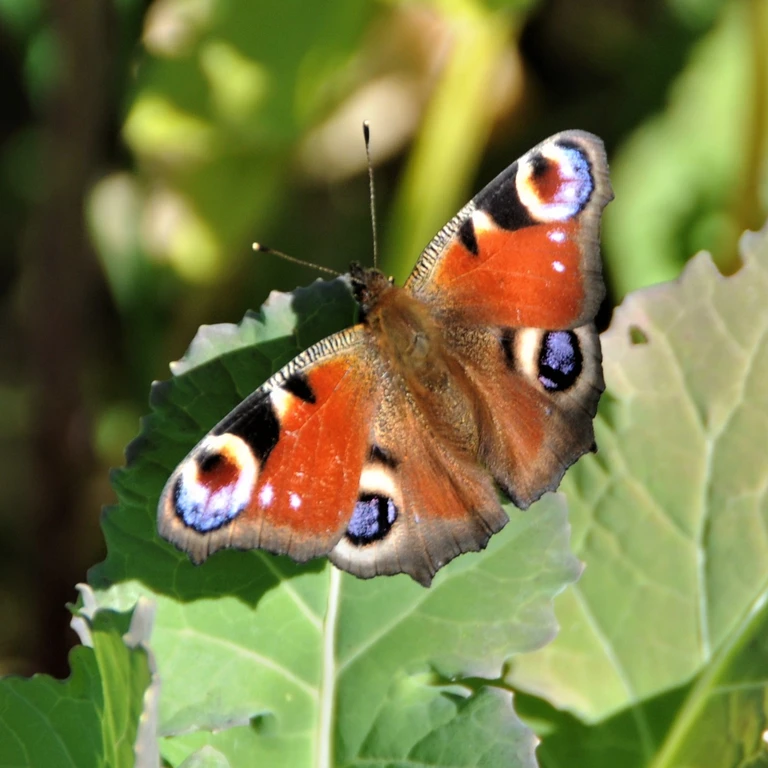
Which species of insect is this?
Aglais io
